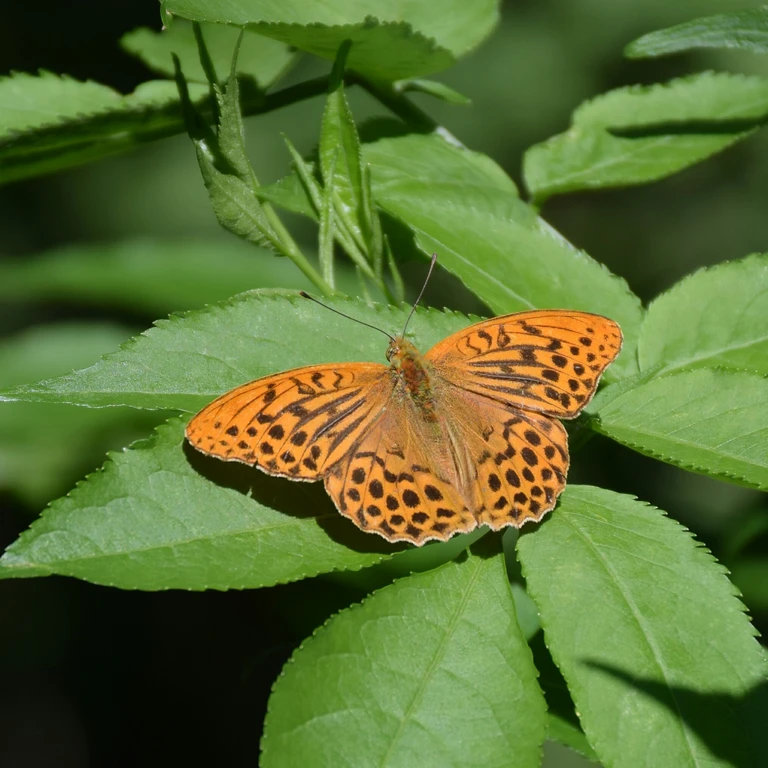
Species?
Argynnis paphia
